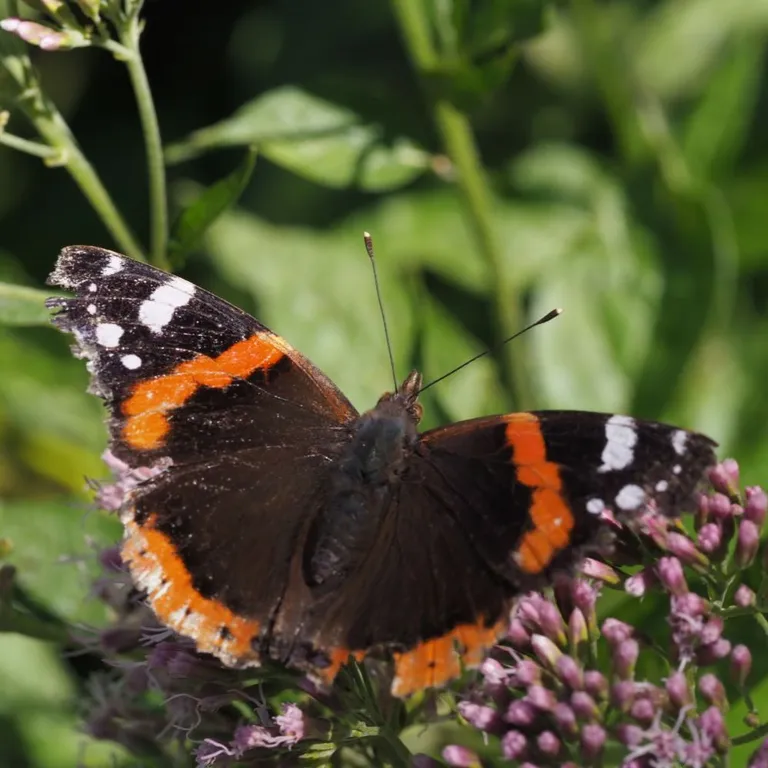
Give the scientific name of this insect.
Vanessa atalanta
